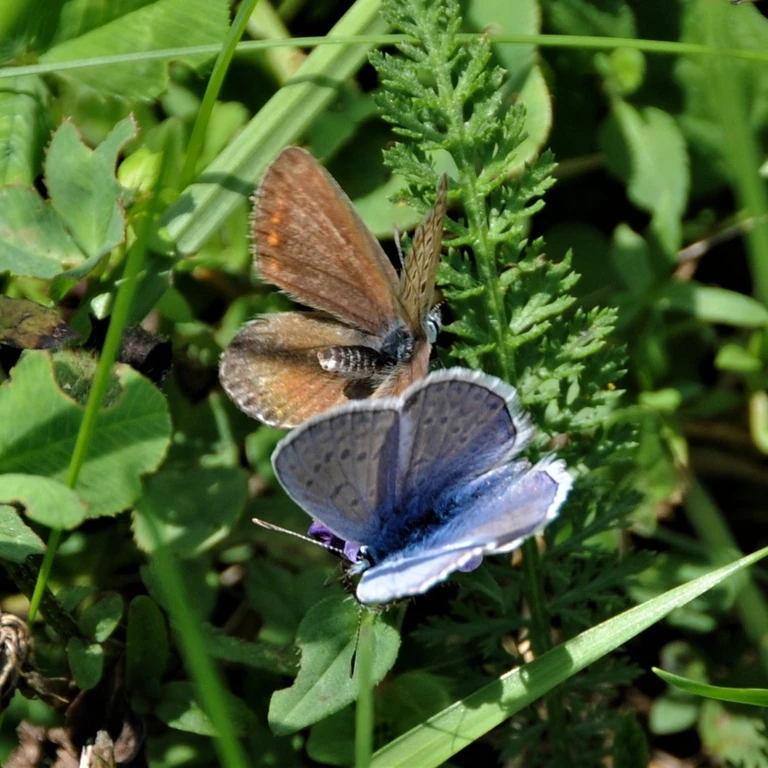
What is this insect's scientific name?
Polyommatus icarus
